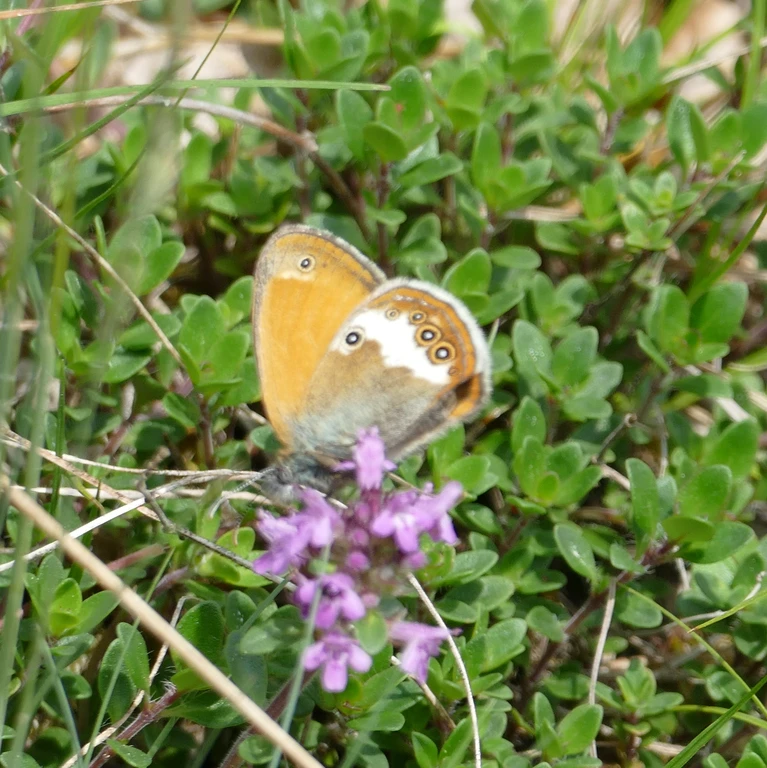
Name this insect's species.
Coenonympha arcania
